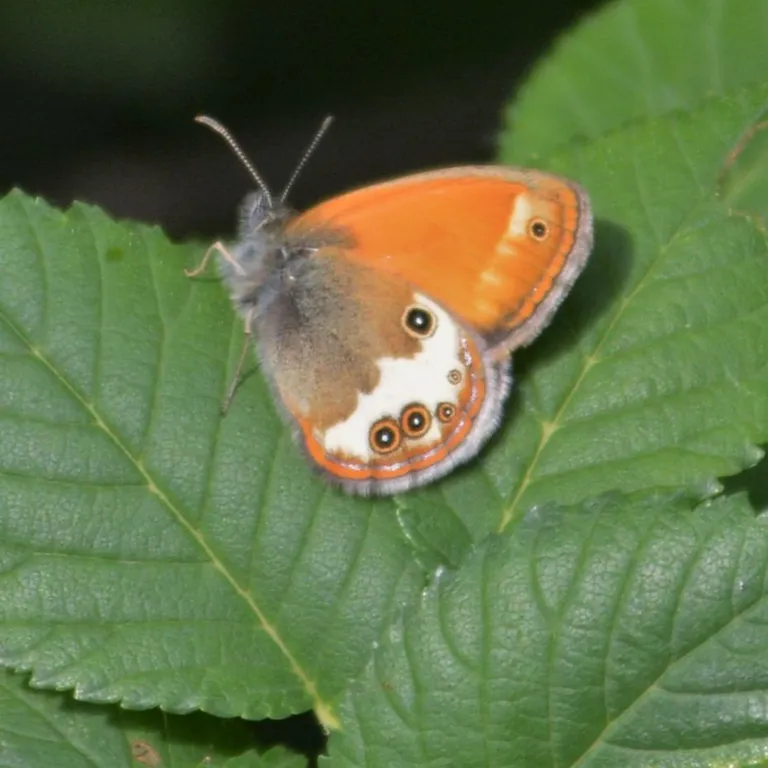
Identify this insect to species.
Coenonympha arcania
